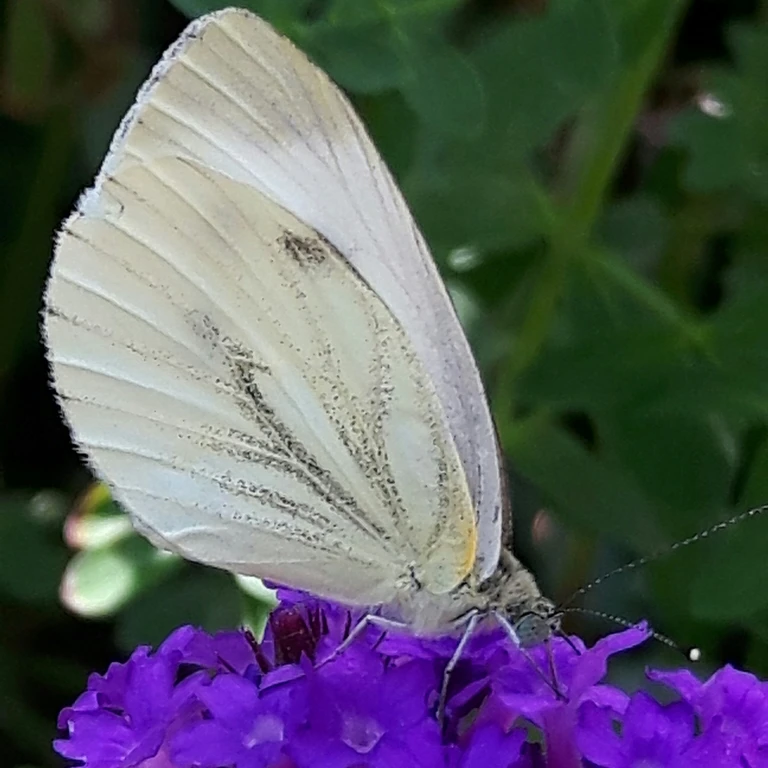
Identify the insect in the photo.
Pieris napi
